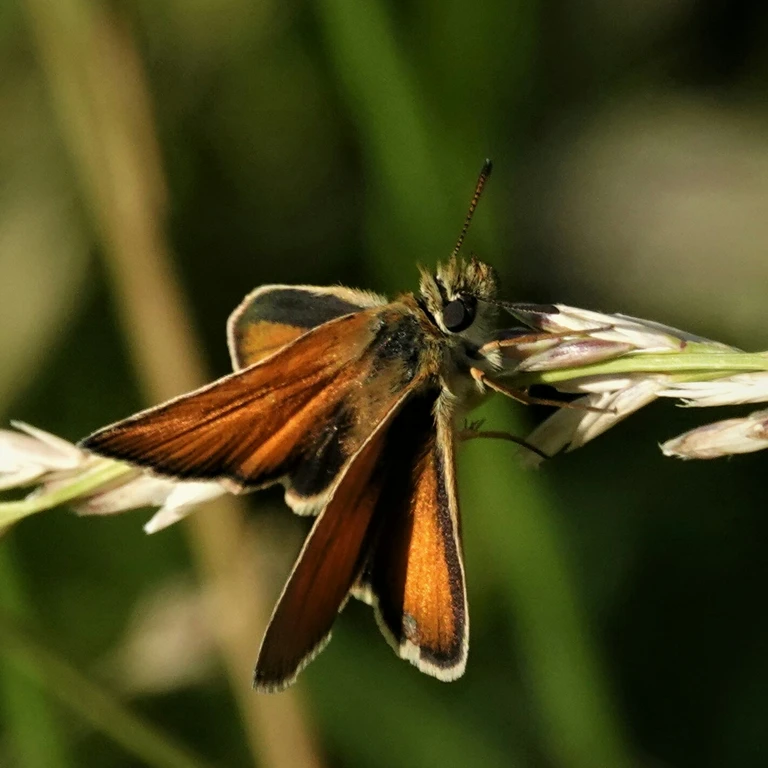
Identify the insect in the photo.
Thymelicus lineola
